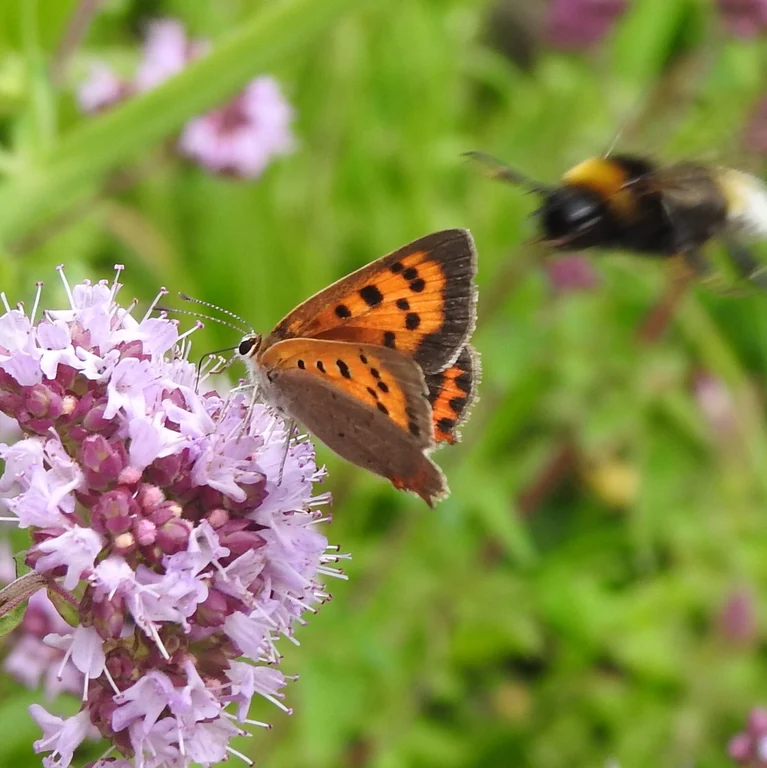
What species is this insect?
Lycaena phlaeas
